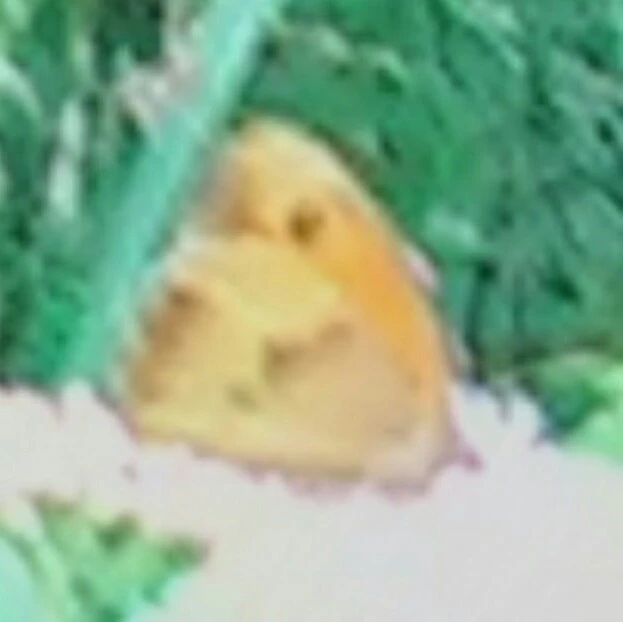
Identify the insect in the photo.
Maniola jurtina
